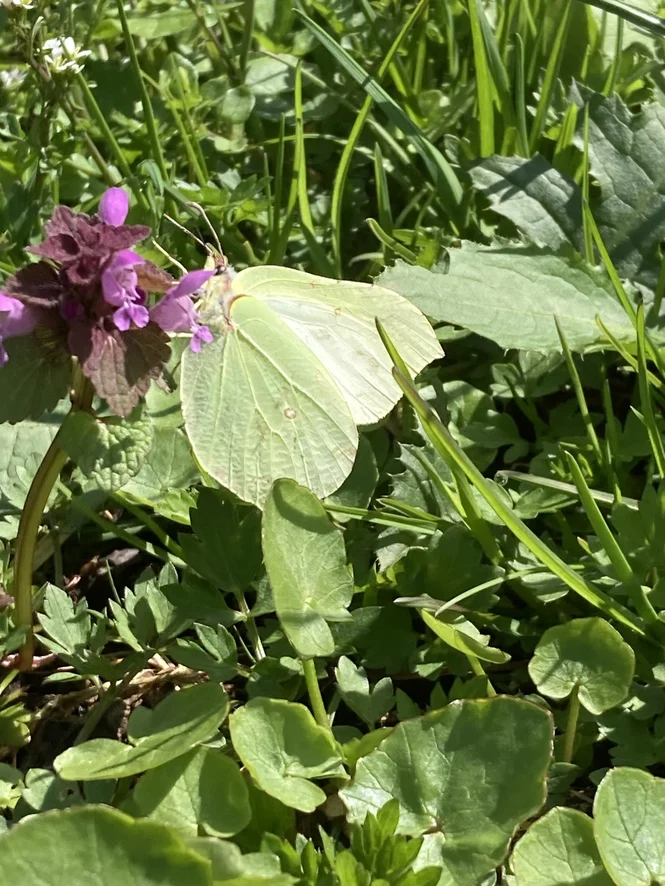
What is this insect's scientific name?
Gonepteryx rhamni
